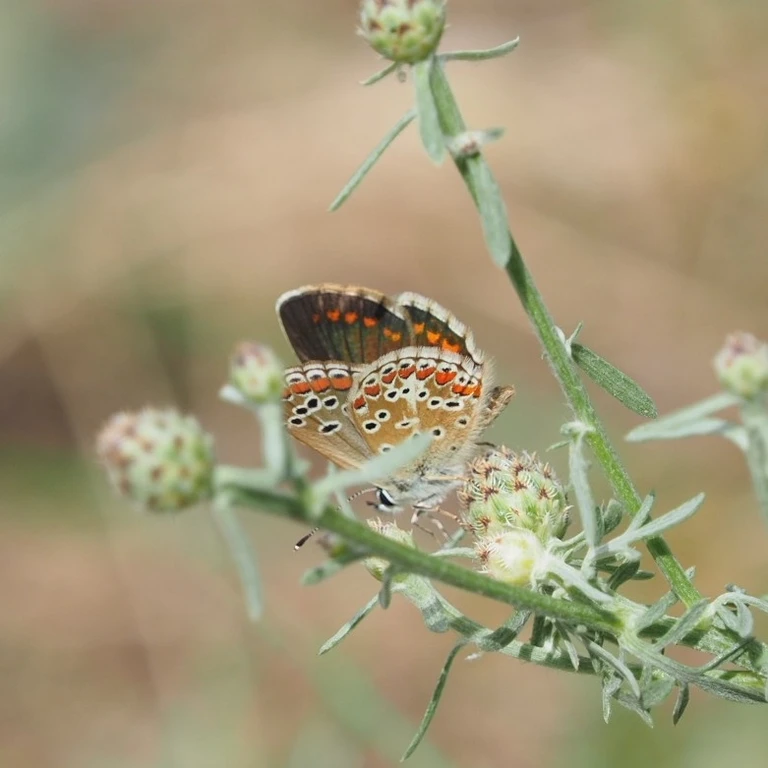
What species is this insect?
Aricia agestis/artaxerxes
